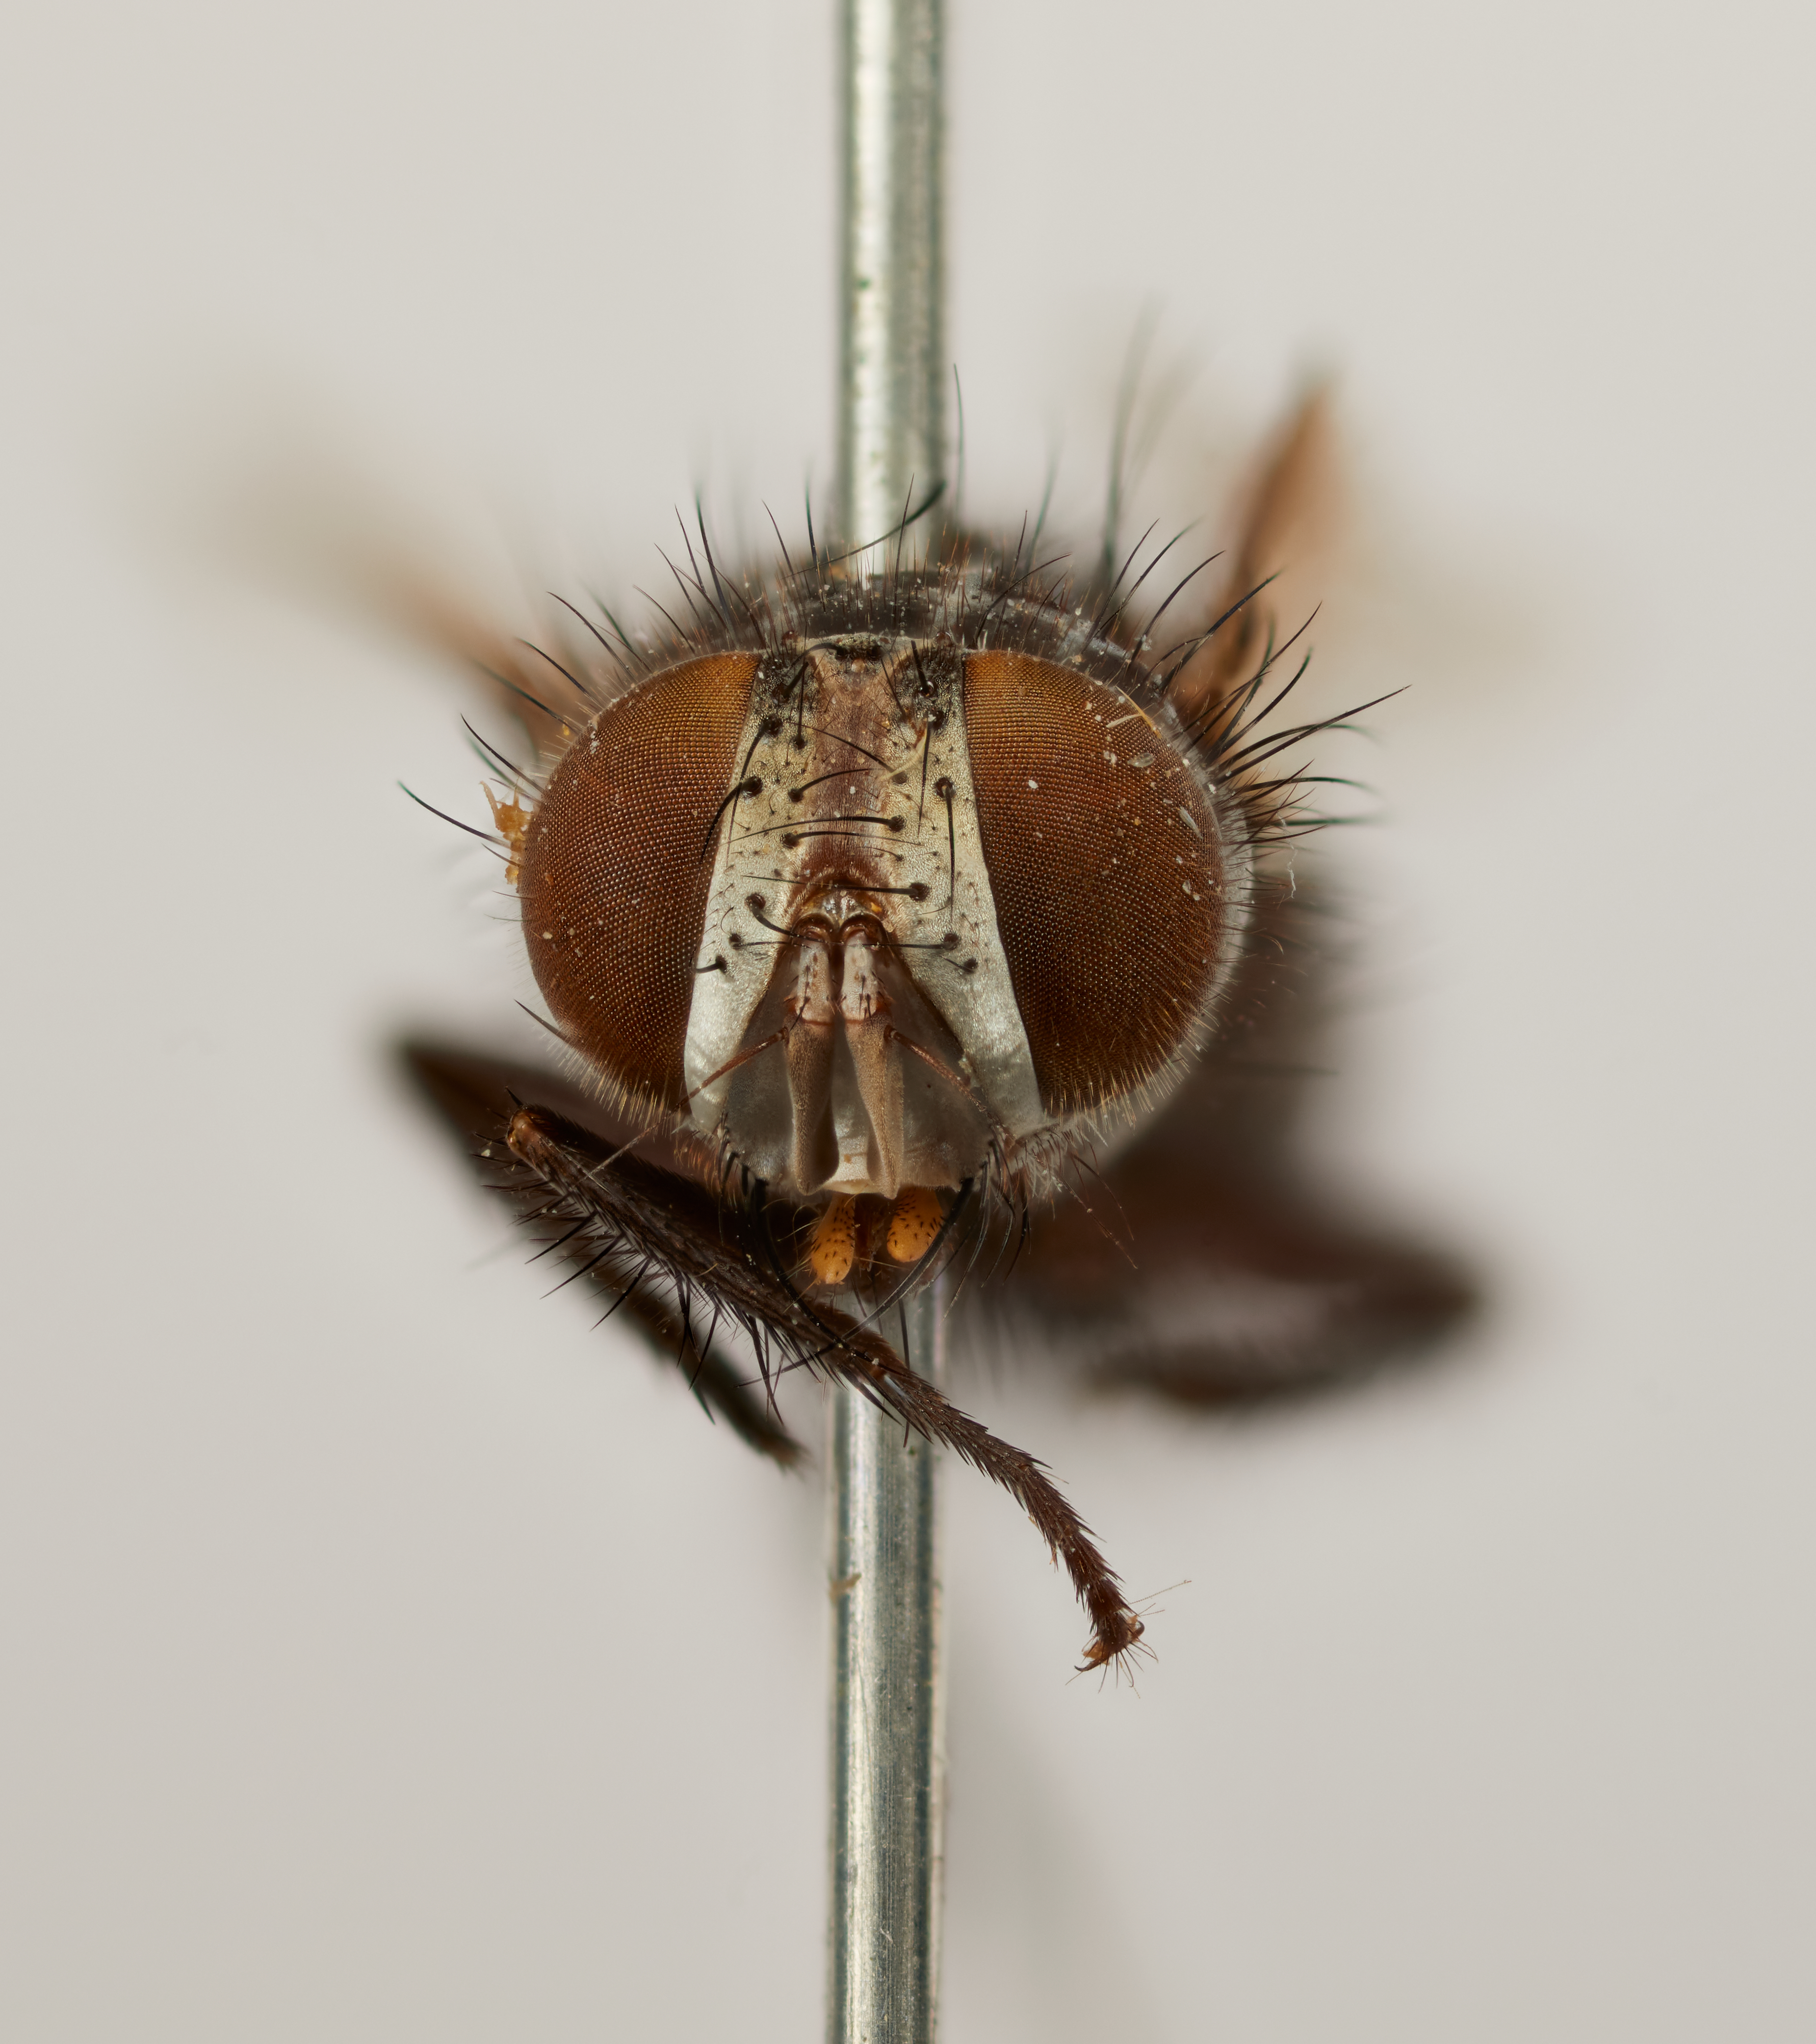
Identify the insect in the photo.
Sisyropa eudryae
